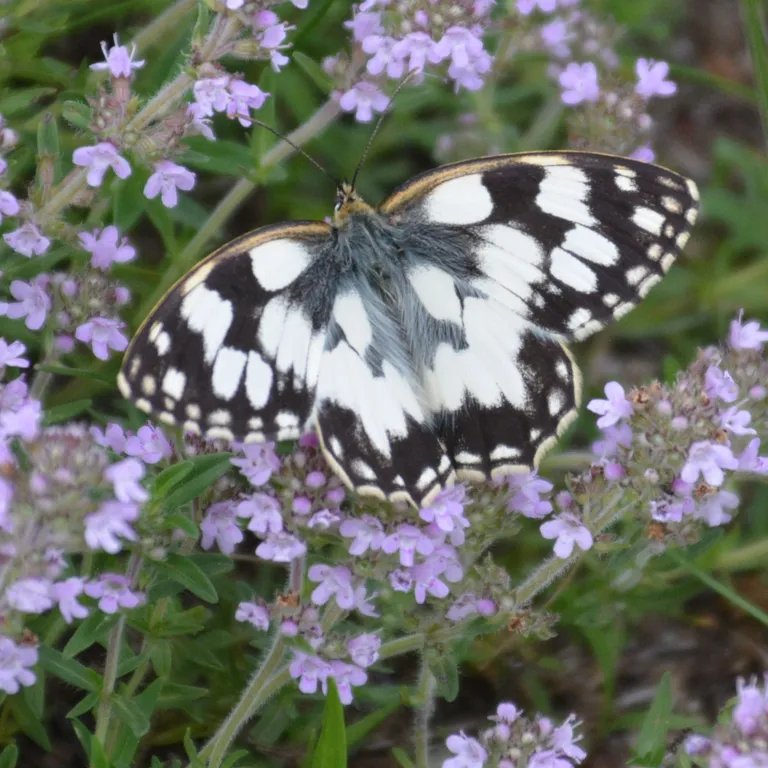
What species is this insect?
Melanargia galathea
